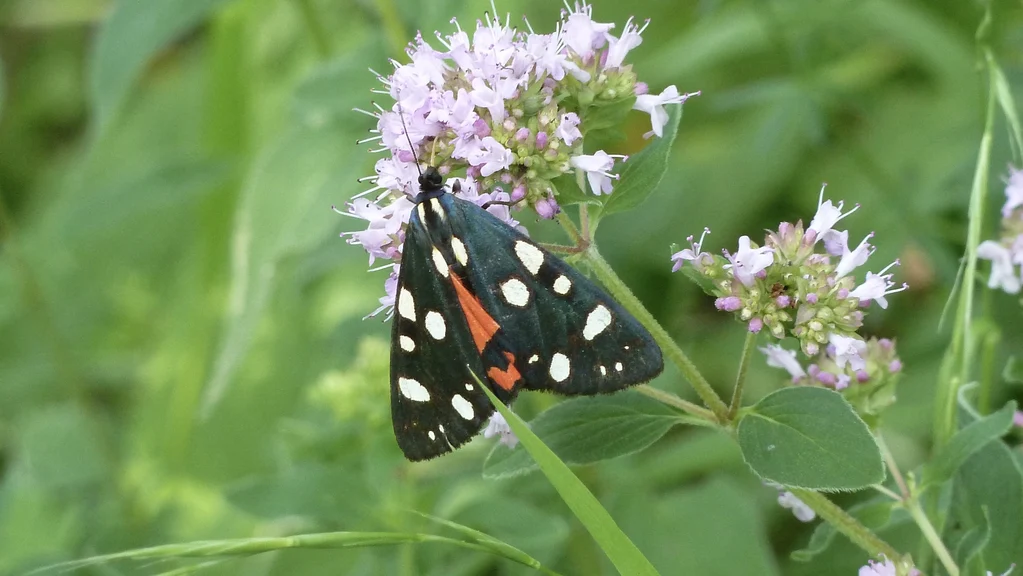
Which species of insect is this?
Callimorpha dominula
